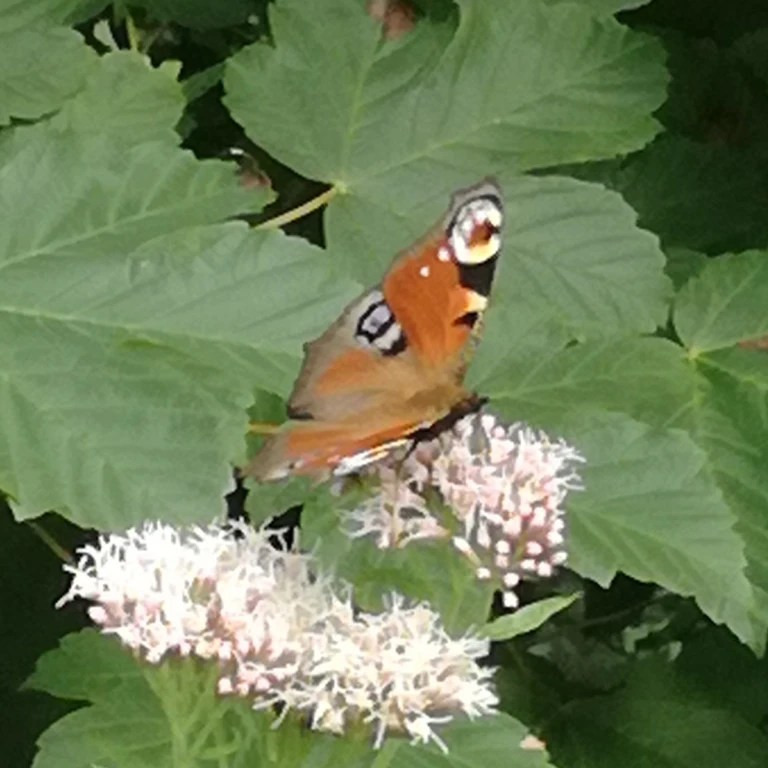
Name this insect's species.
Aglais io
